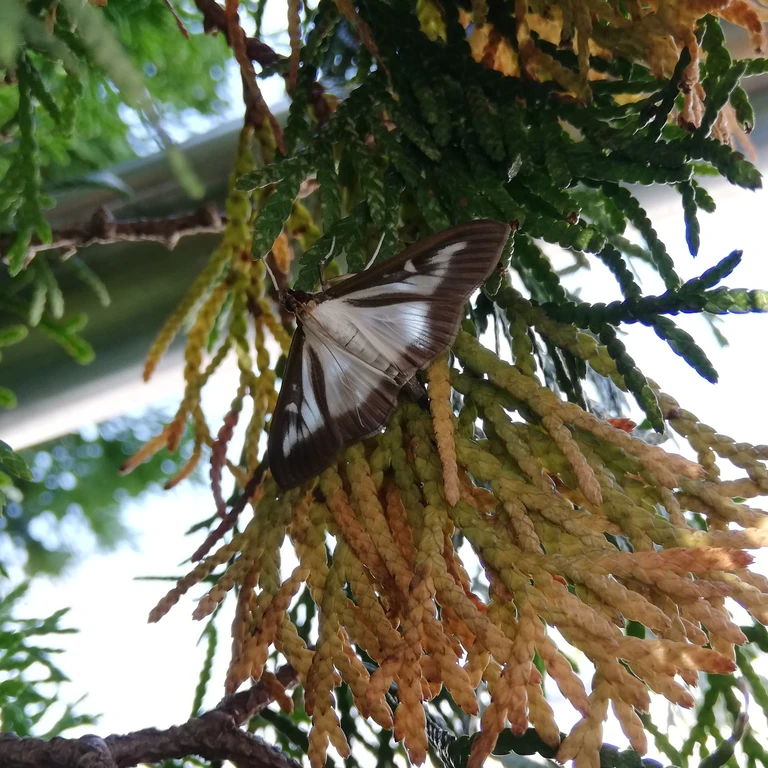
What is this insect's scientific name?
Cydalima perspectalis
